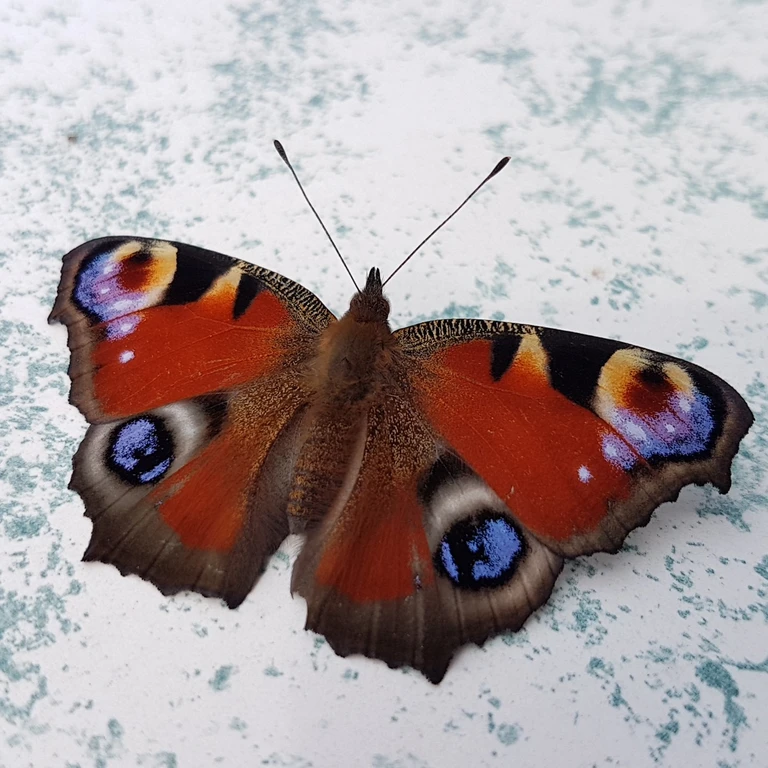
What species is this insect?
Aglais io
